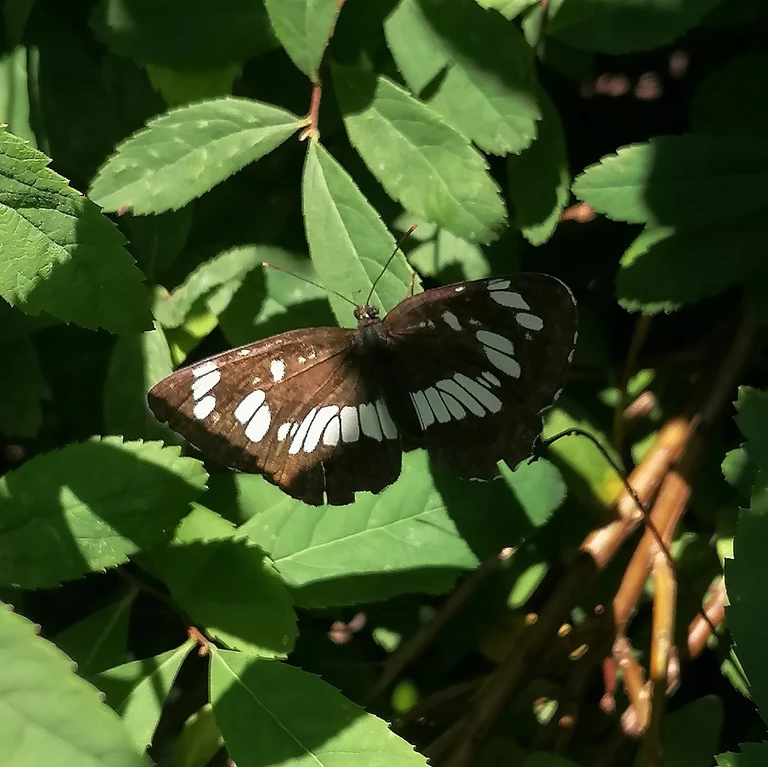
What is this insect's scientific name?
Neptis rivularis
